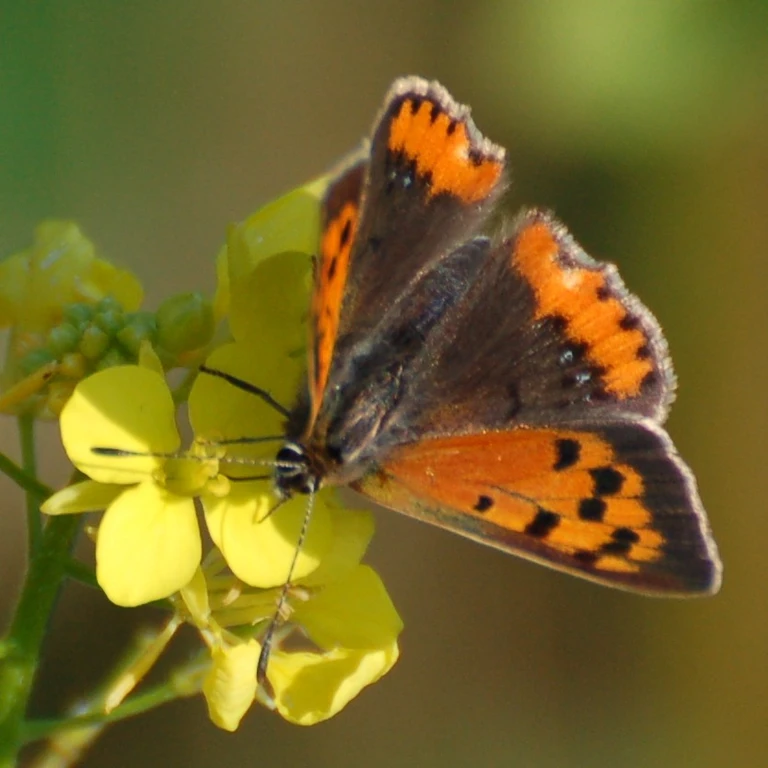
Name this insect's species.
Lycaena phlaeas
